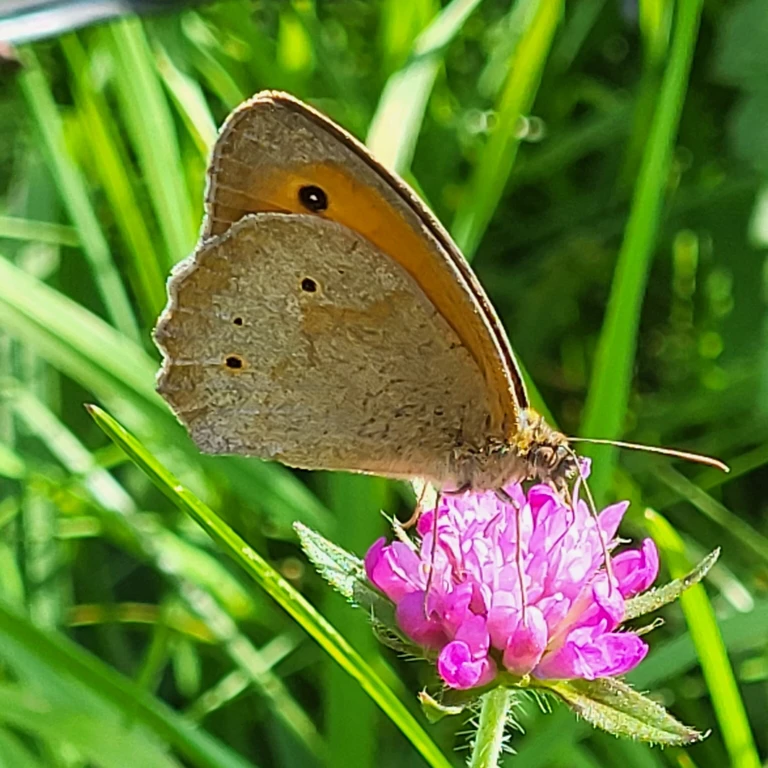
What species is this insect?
Maniola jurtina
